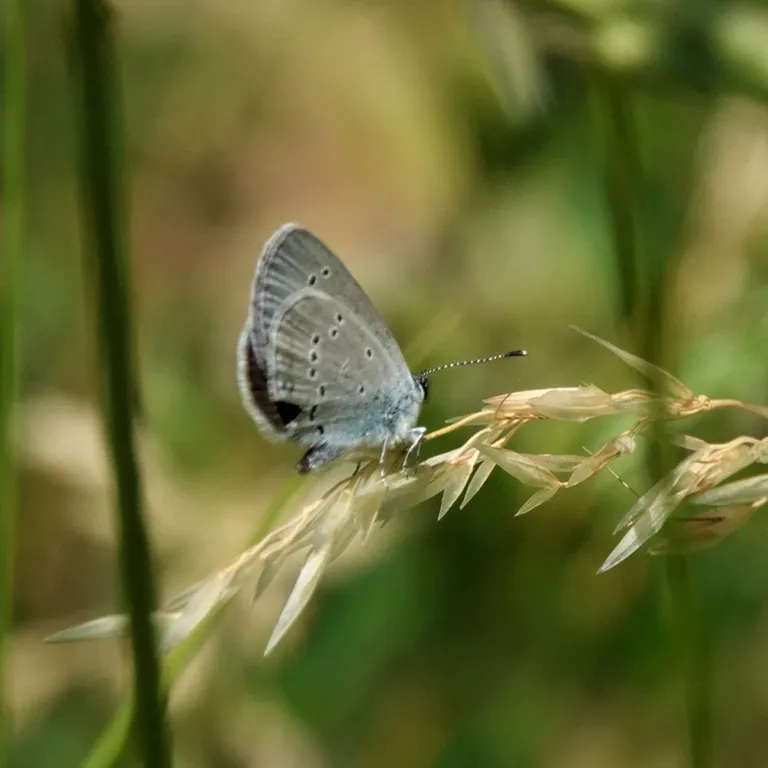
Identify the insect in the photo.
Cupido minimus
